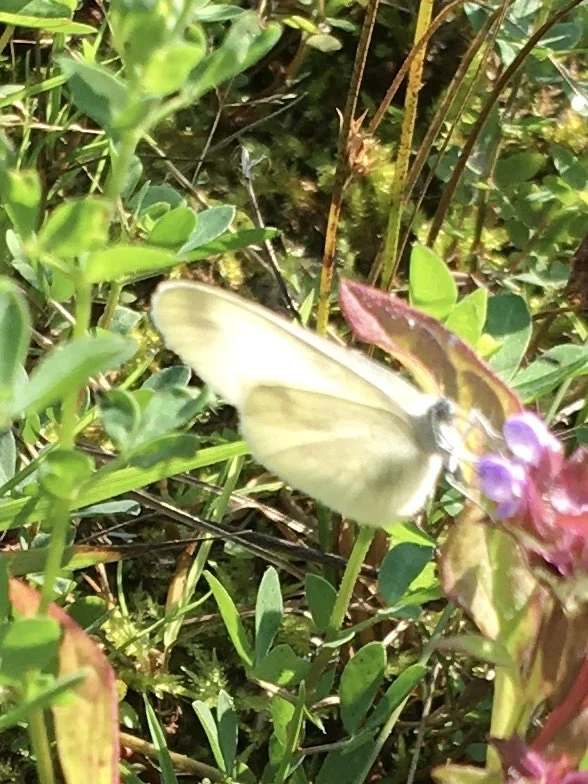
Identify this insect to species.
Leptidea sinapis/juvernica
